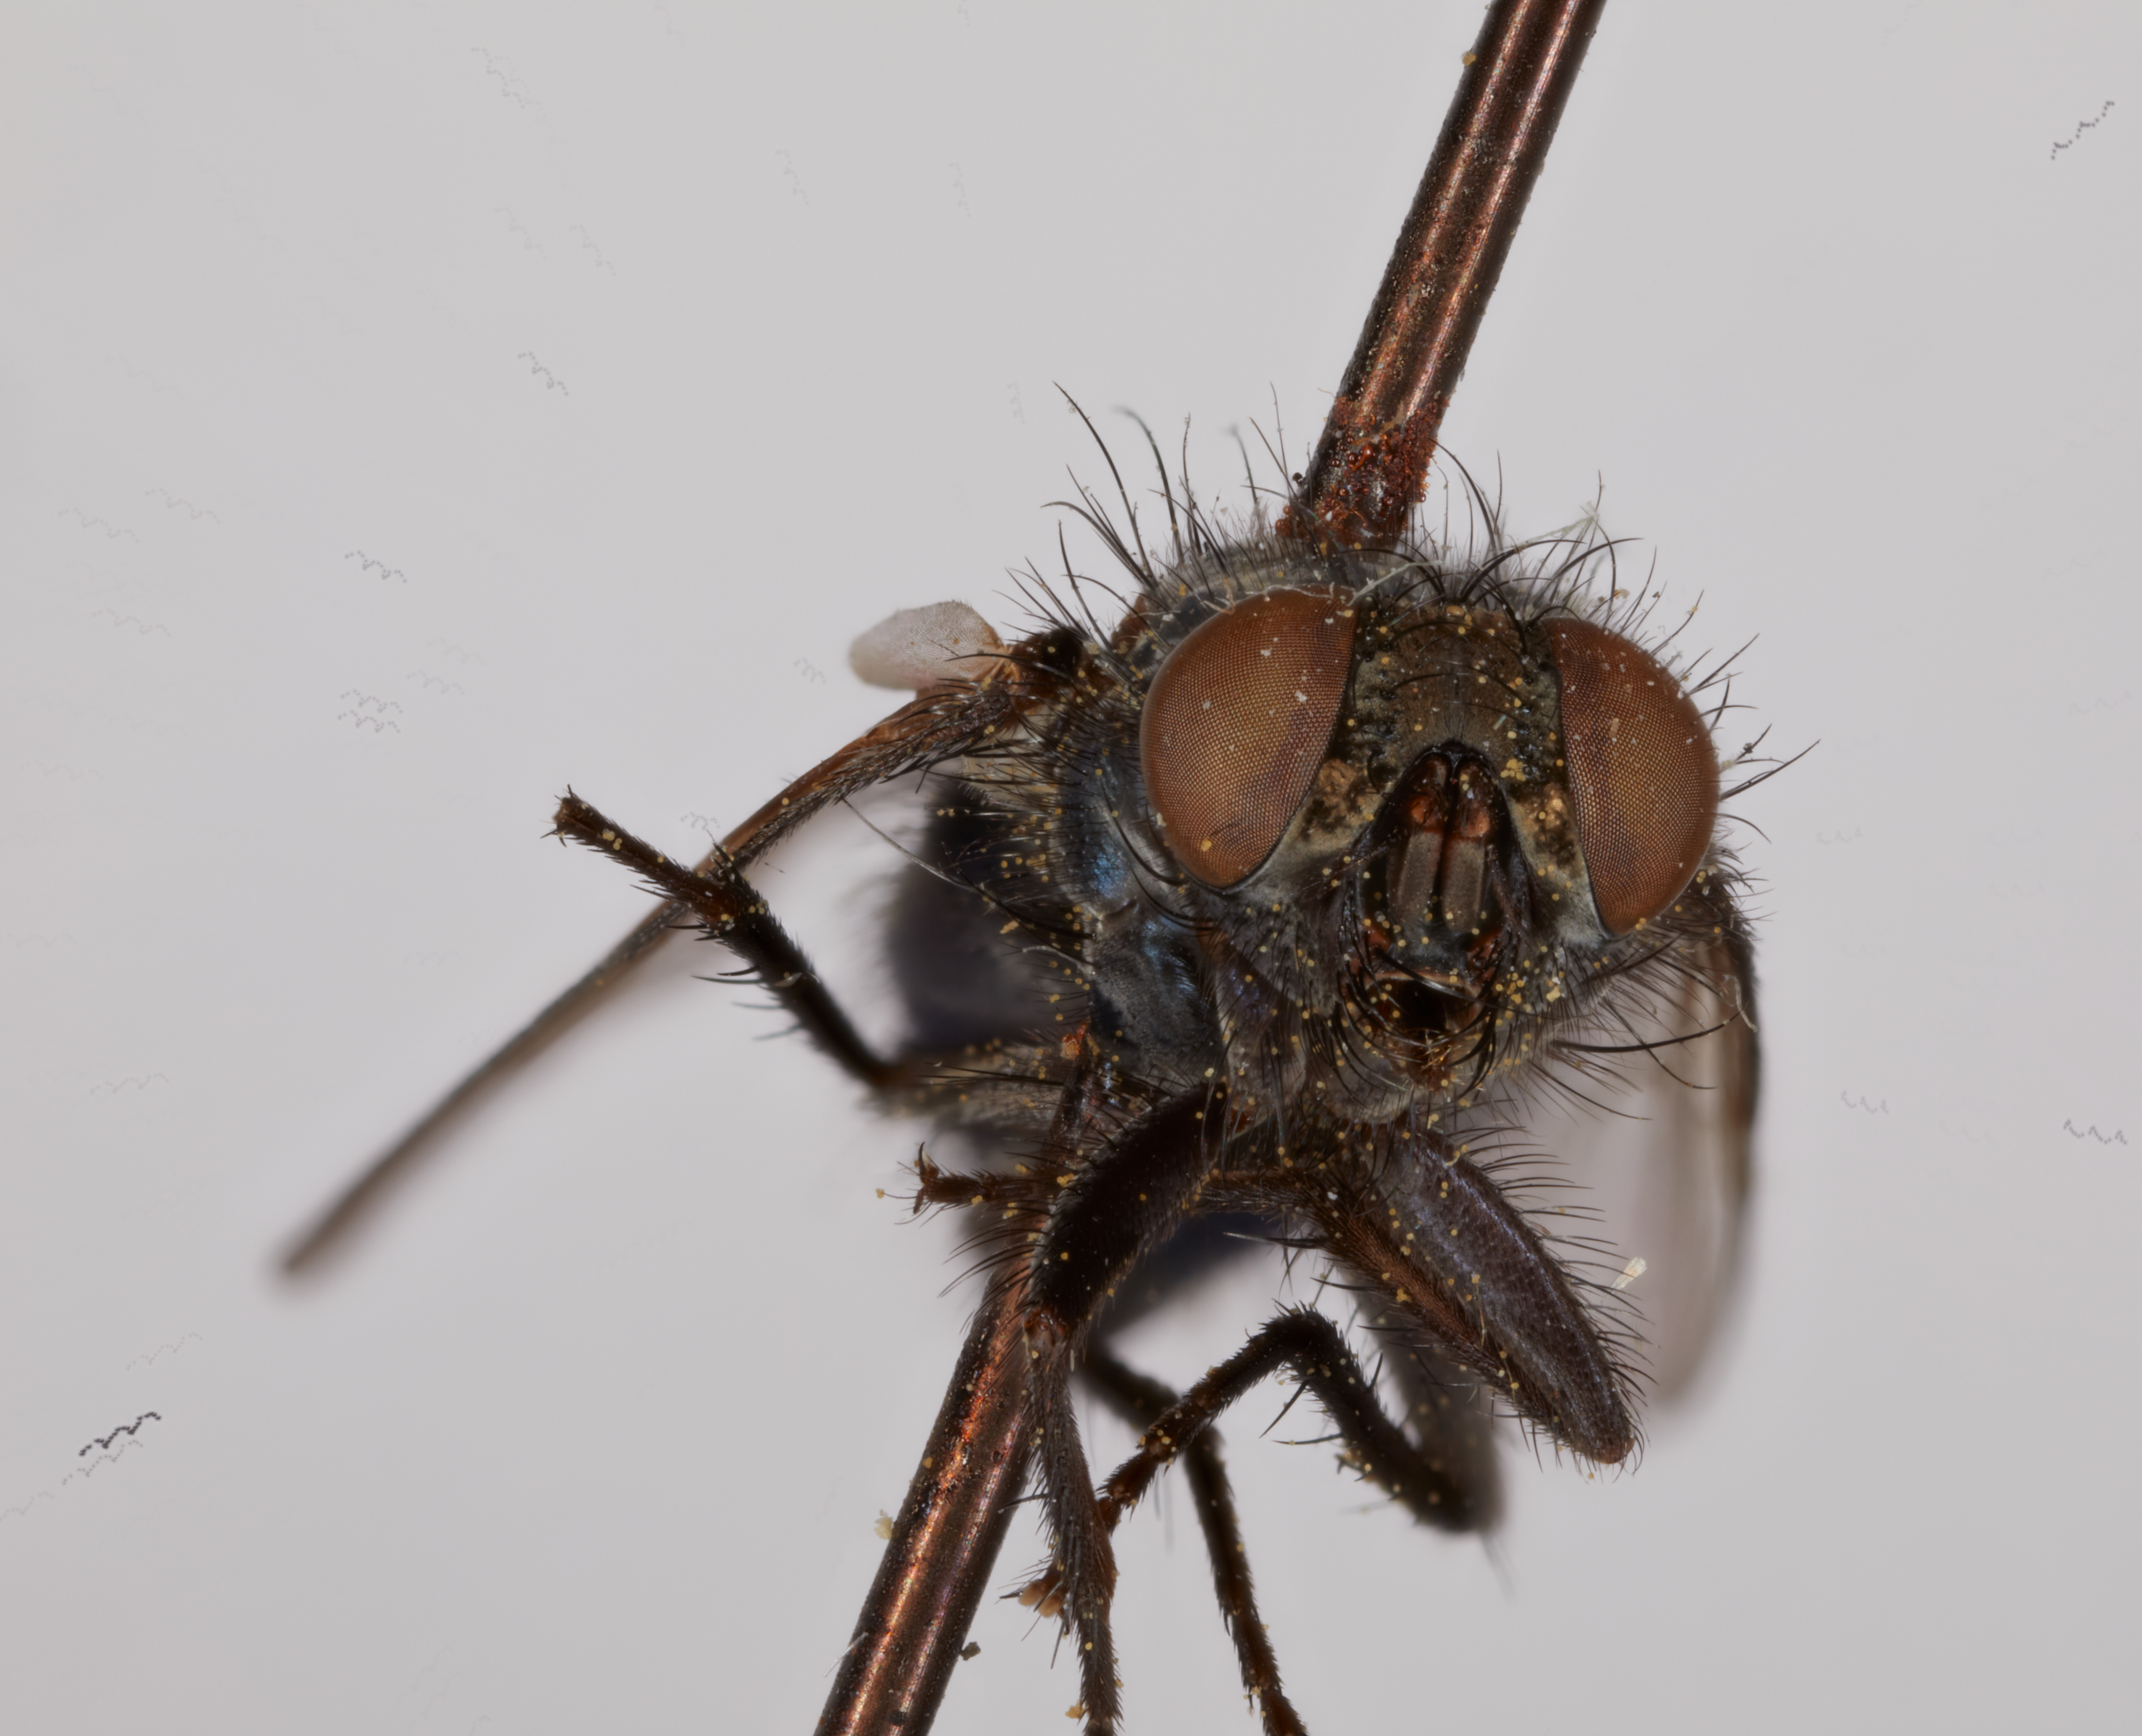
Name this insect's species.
Apaulina sapphira
